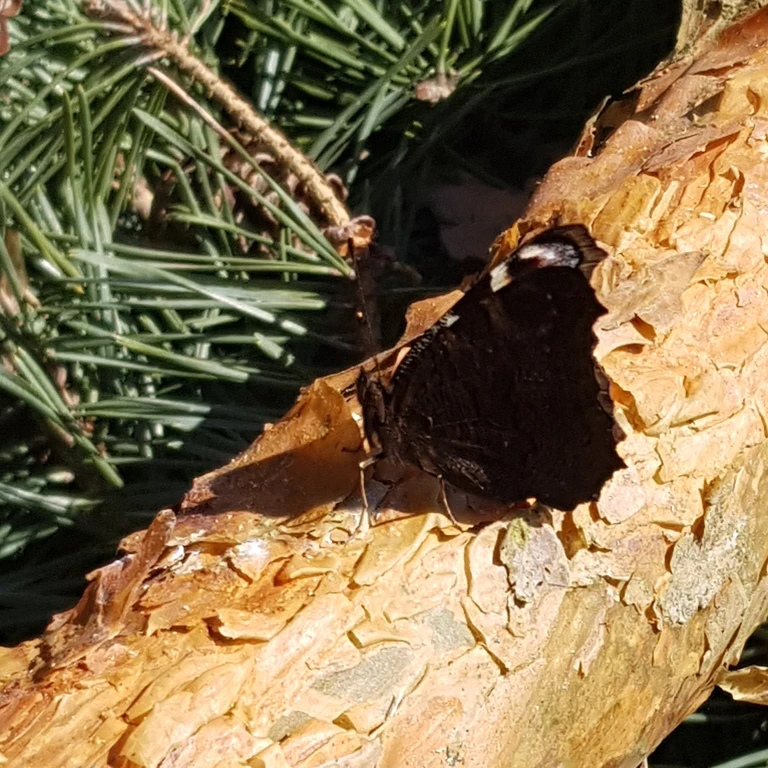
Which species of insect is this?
Aglais io
